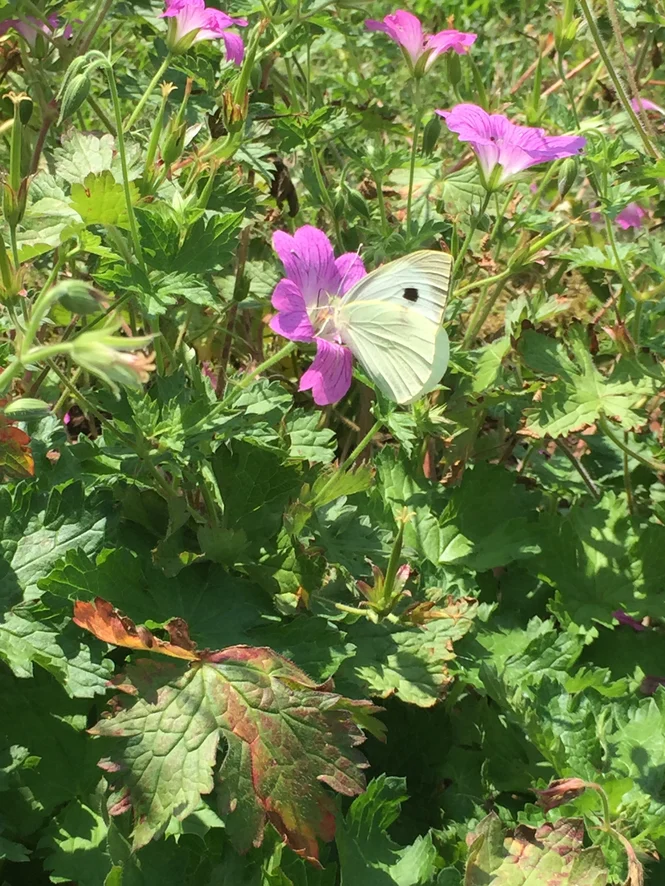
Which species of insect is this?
Pieris brassicae
